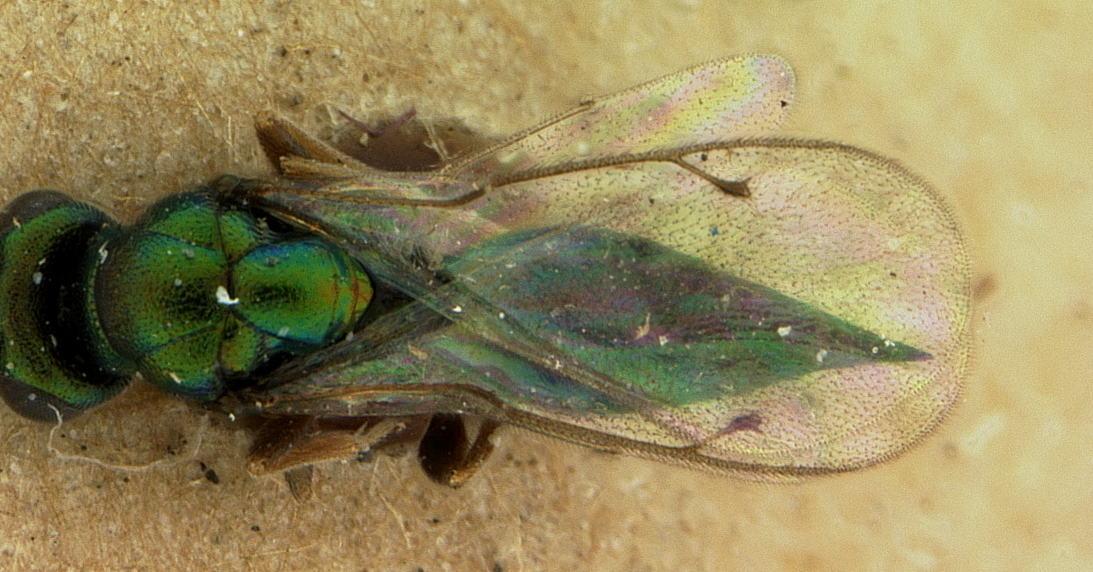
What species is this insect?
Toxeuma hawaiiensis
